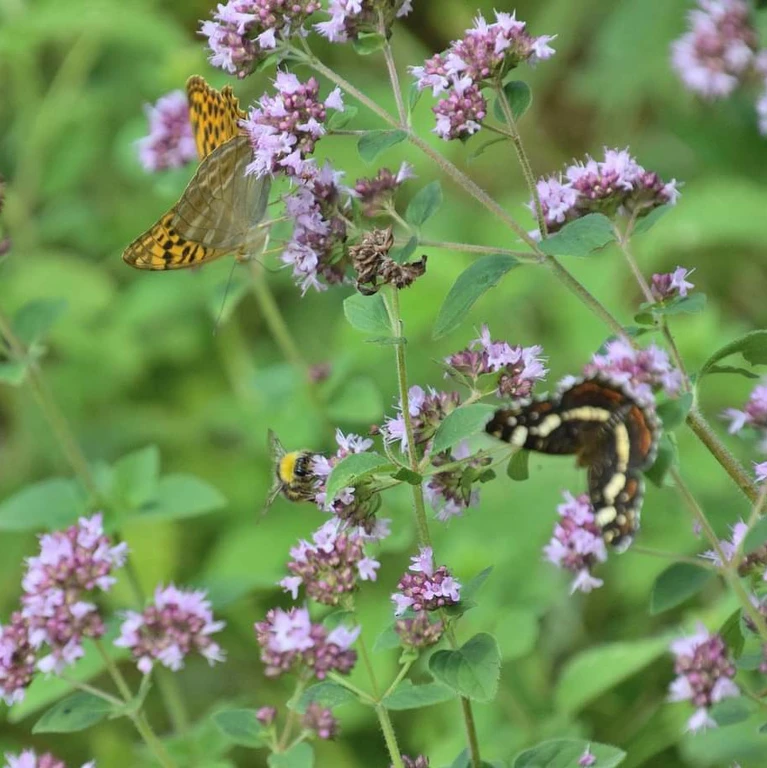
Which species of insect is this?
Argynnis paphia
